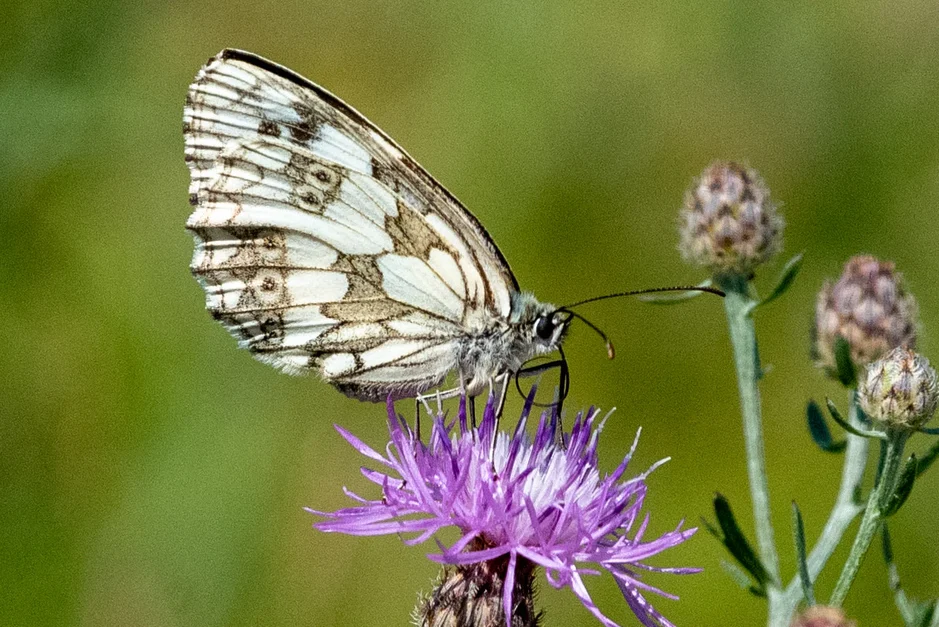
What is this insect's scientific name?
Melanargia galathea
